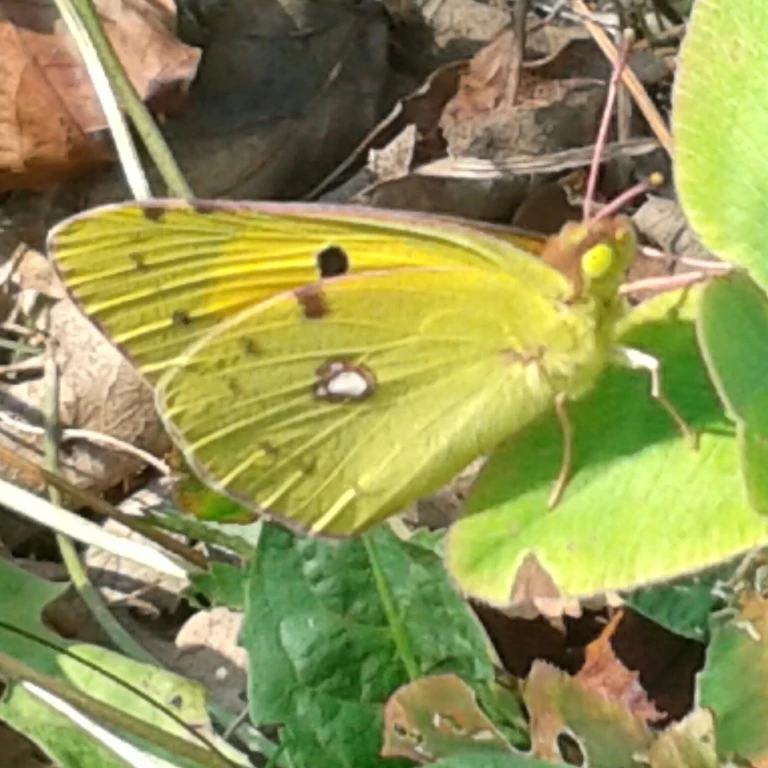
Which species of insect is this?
Colias croceus
